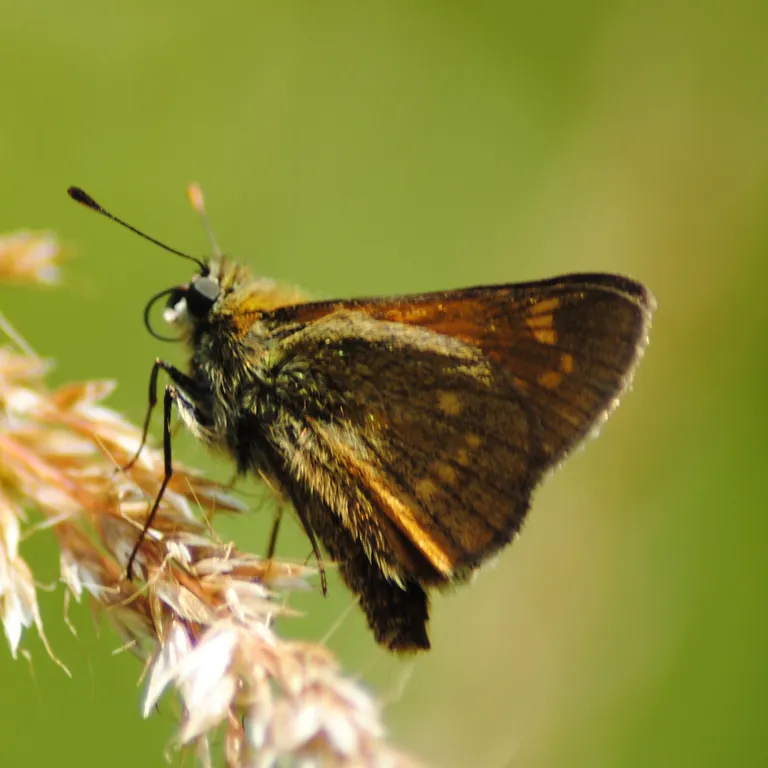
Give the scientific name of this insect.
Ochlodes sylvanus (also Ochlodes venata)
